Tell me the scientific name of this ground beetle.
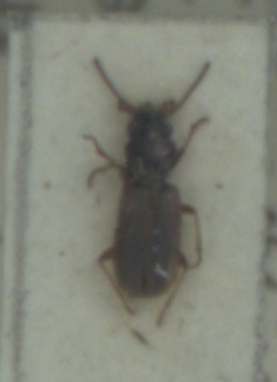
Bembidion laterale
